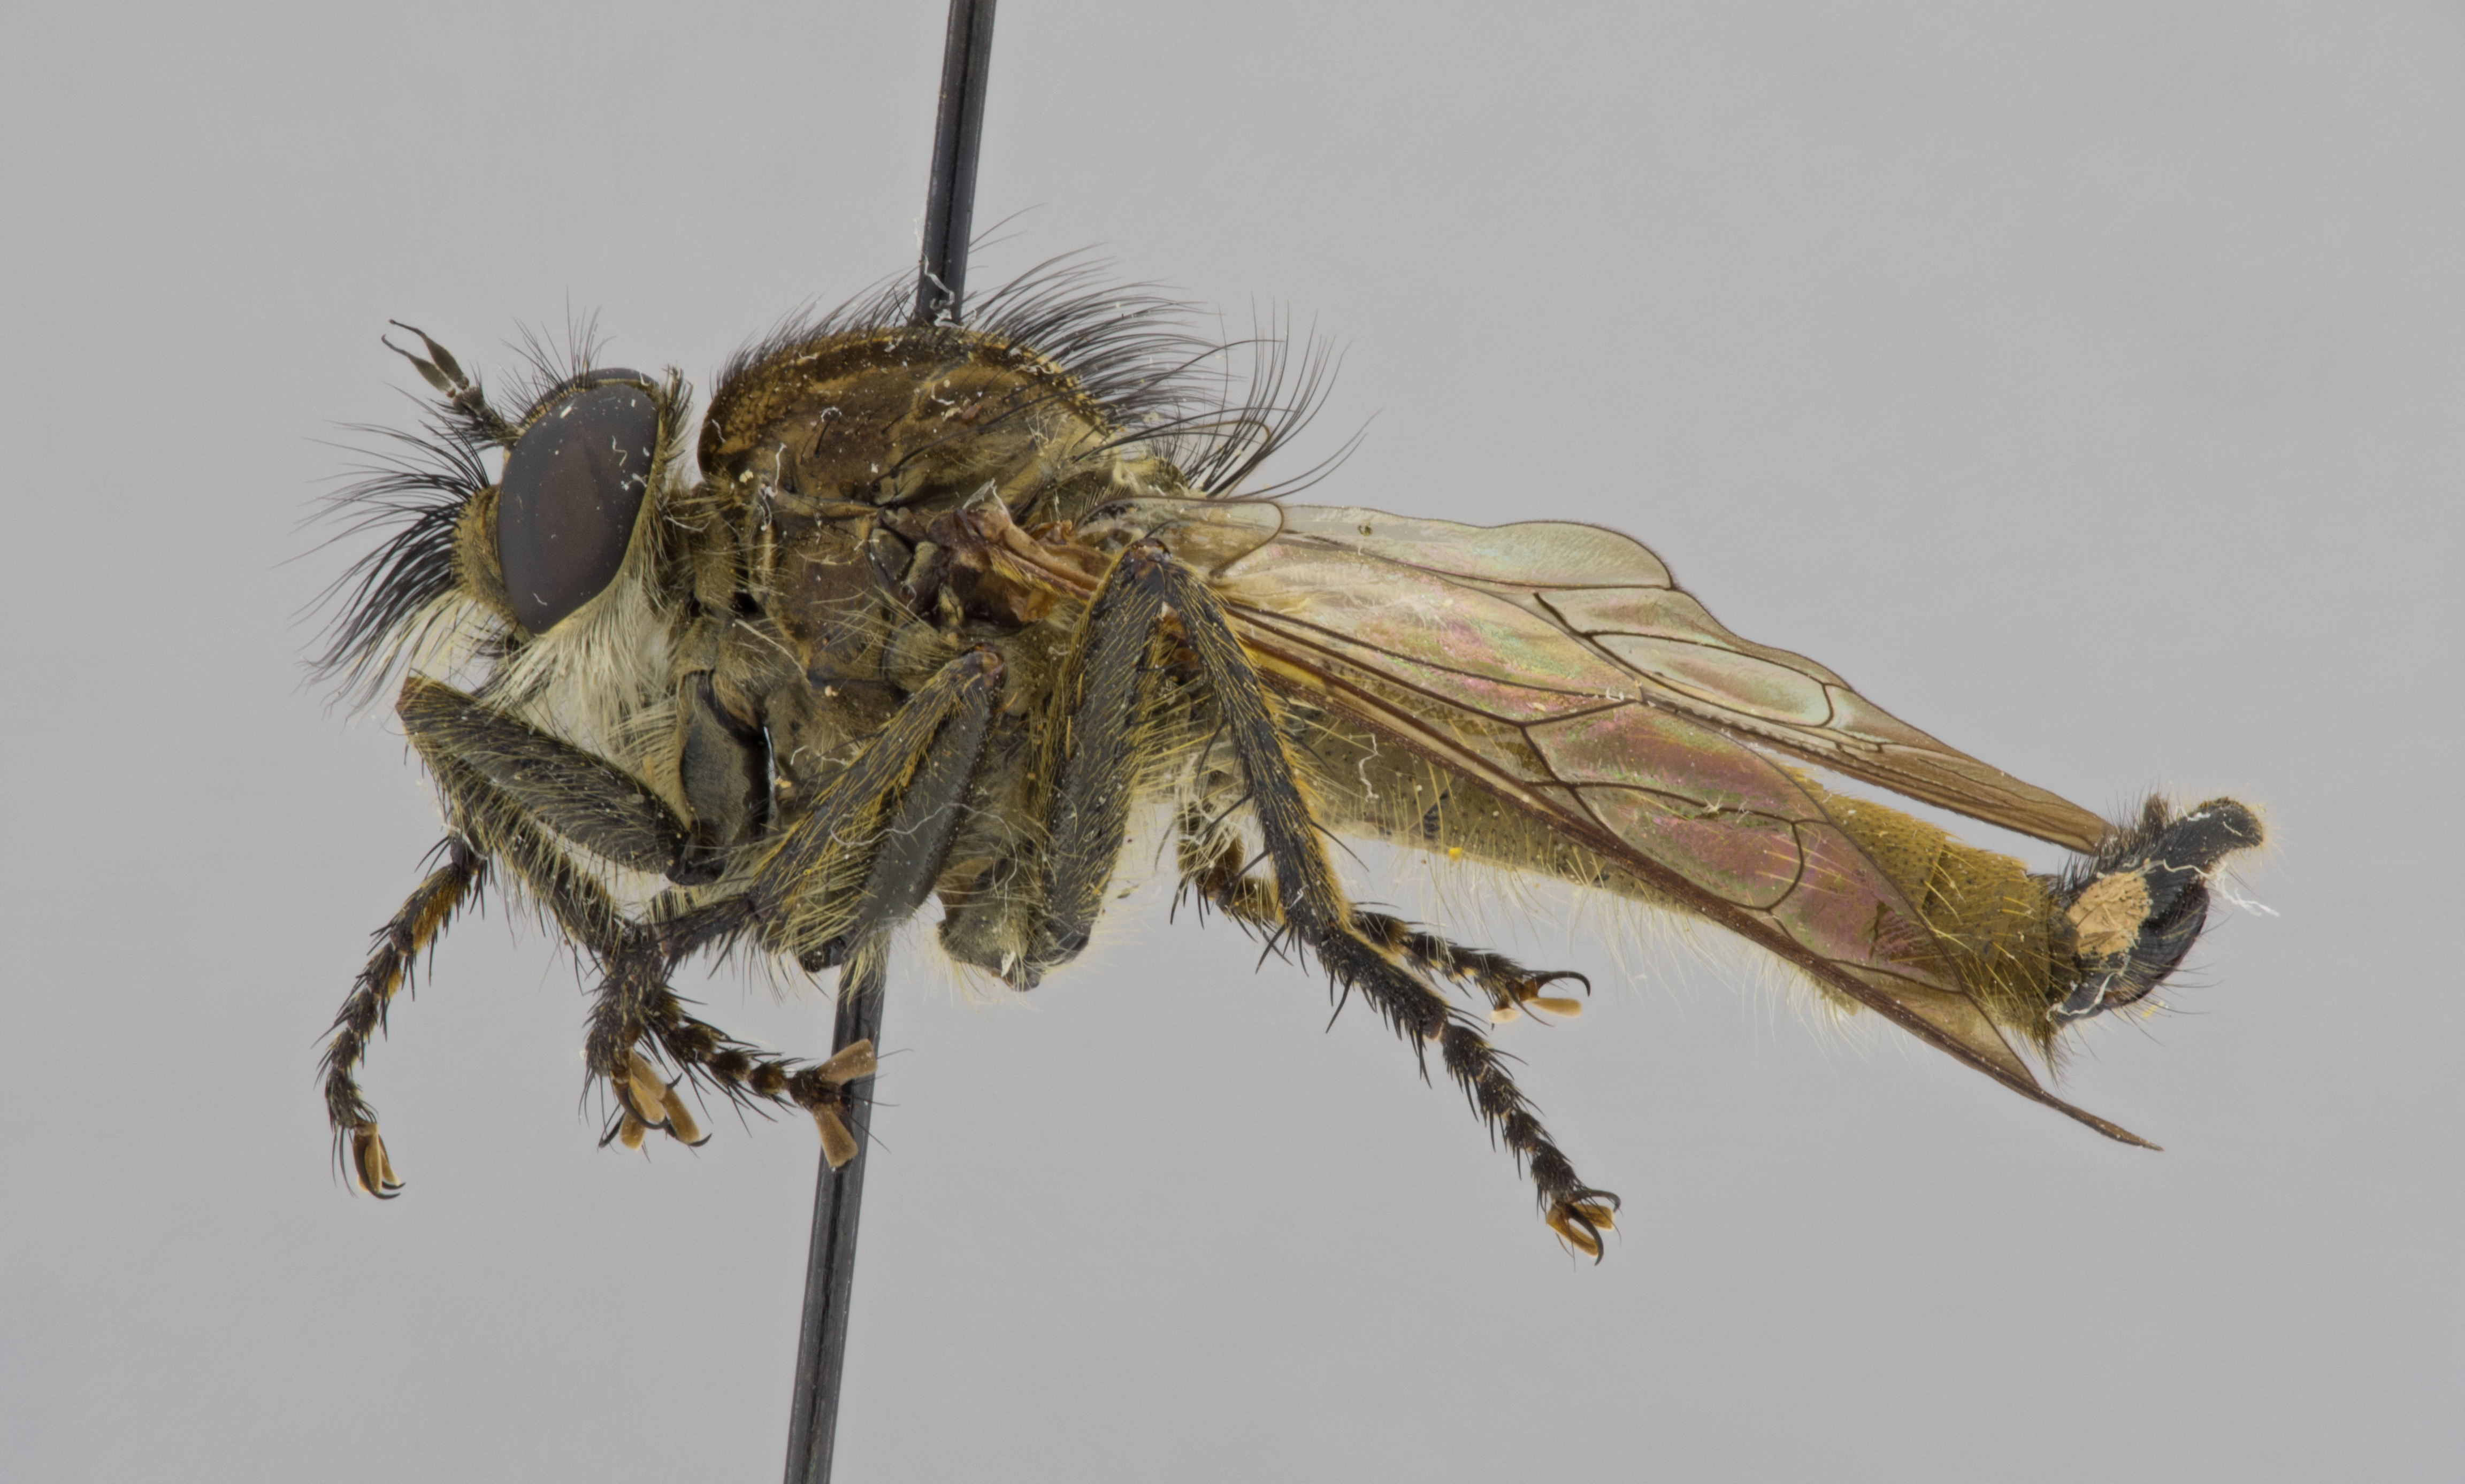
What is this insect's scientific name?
Prolatiforceps neriacensis
